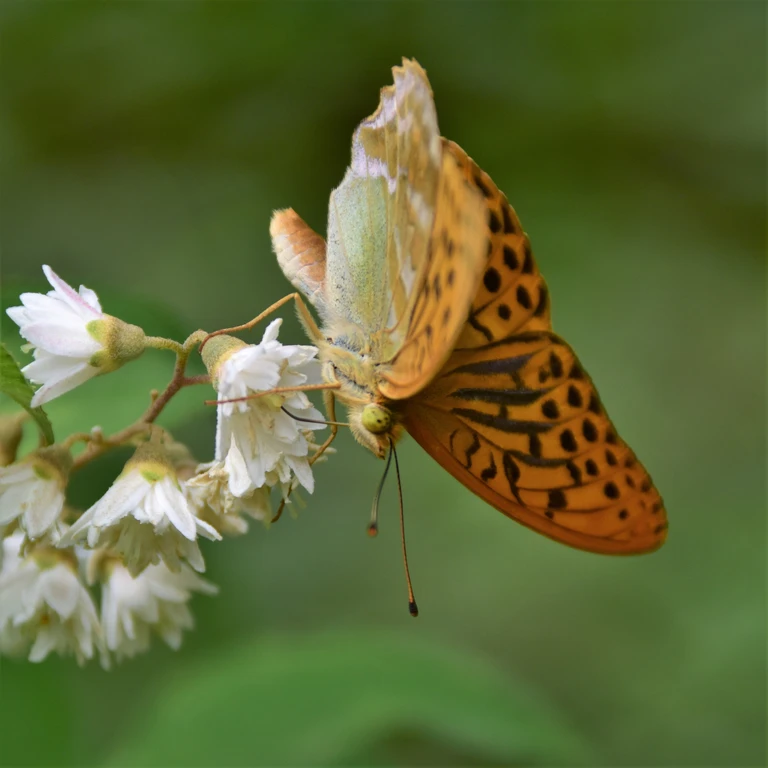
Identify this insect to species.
Argynnis paphia
